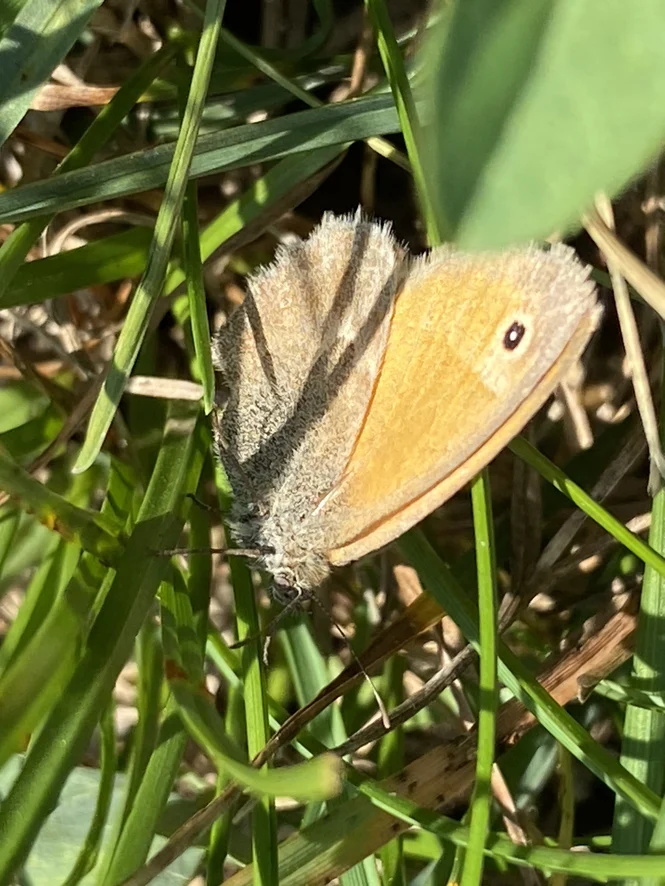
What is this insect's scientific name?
Coenonympha pamphilus
